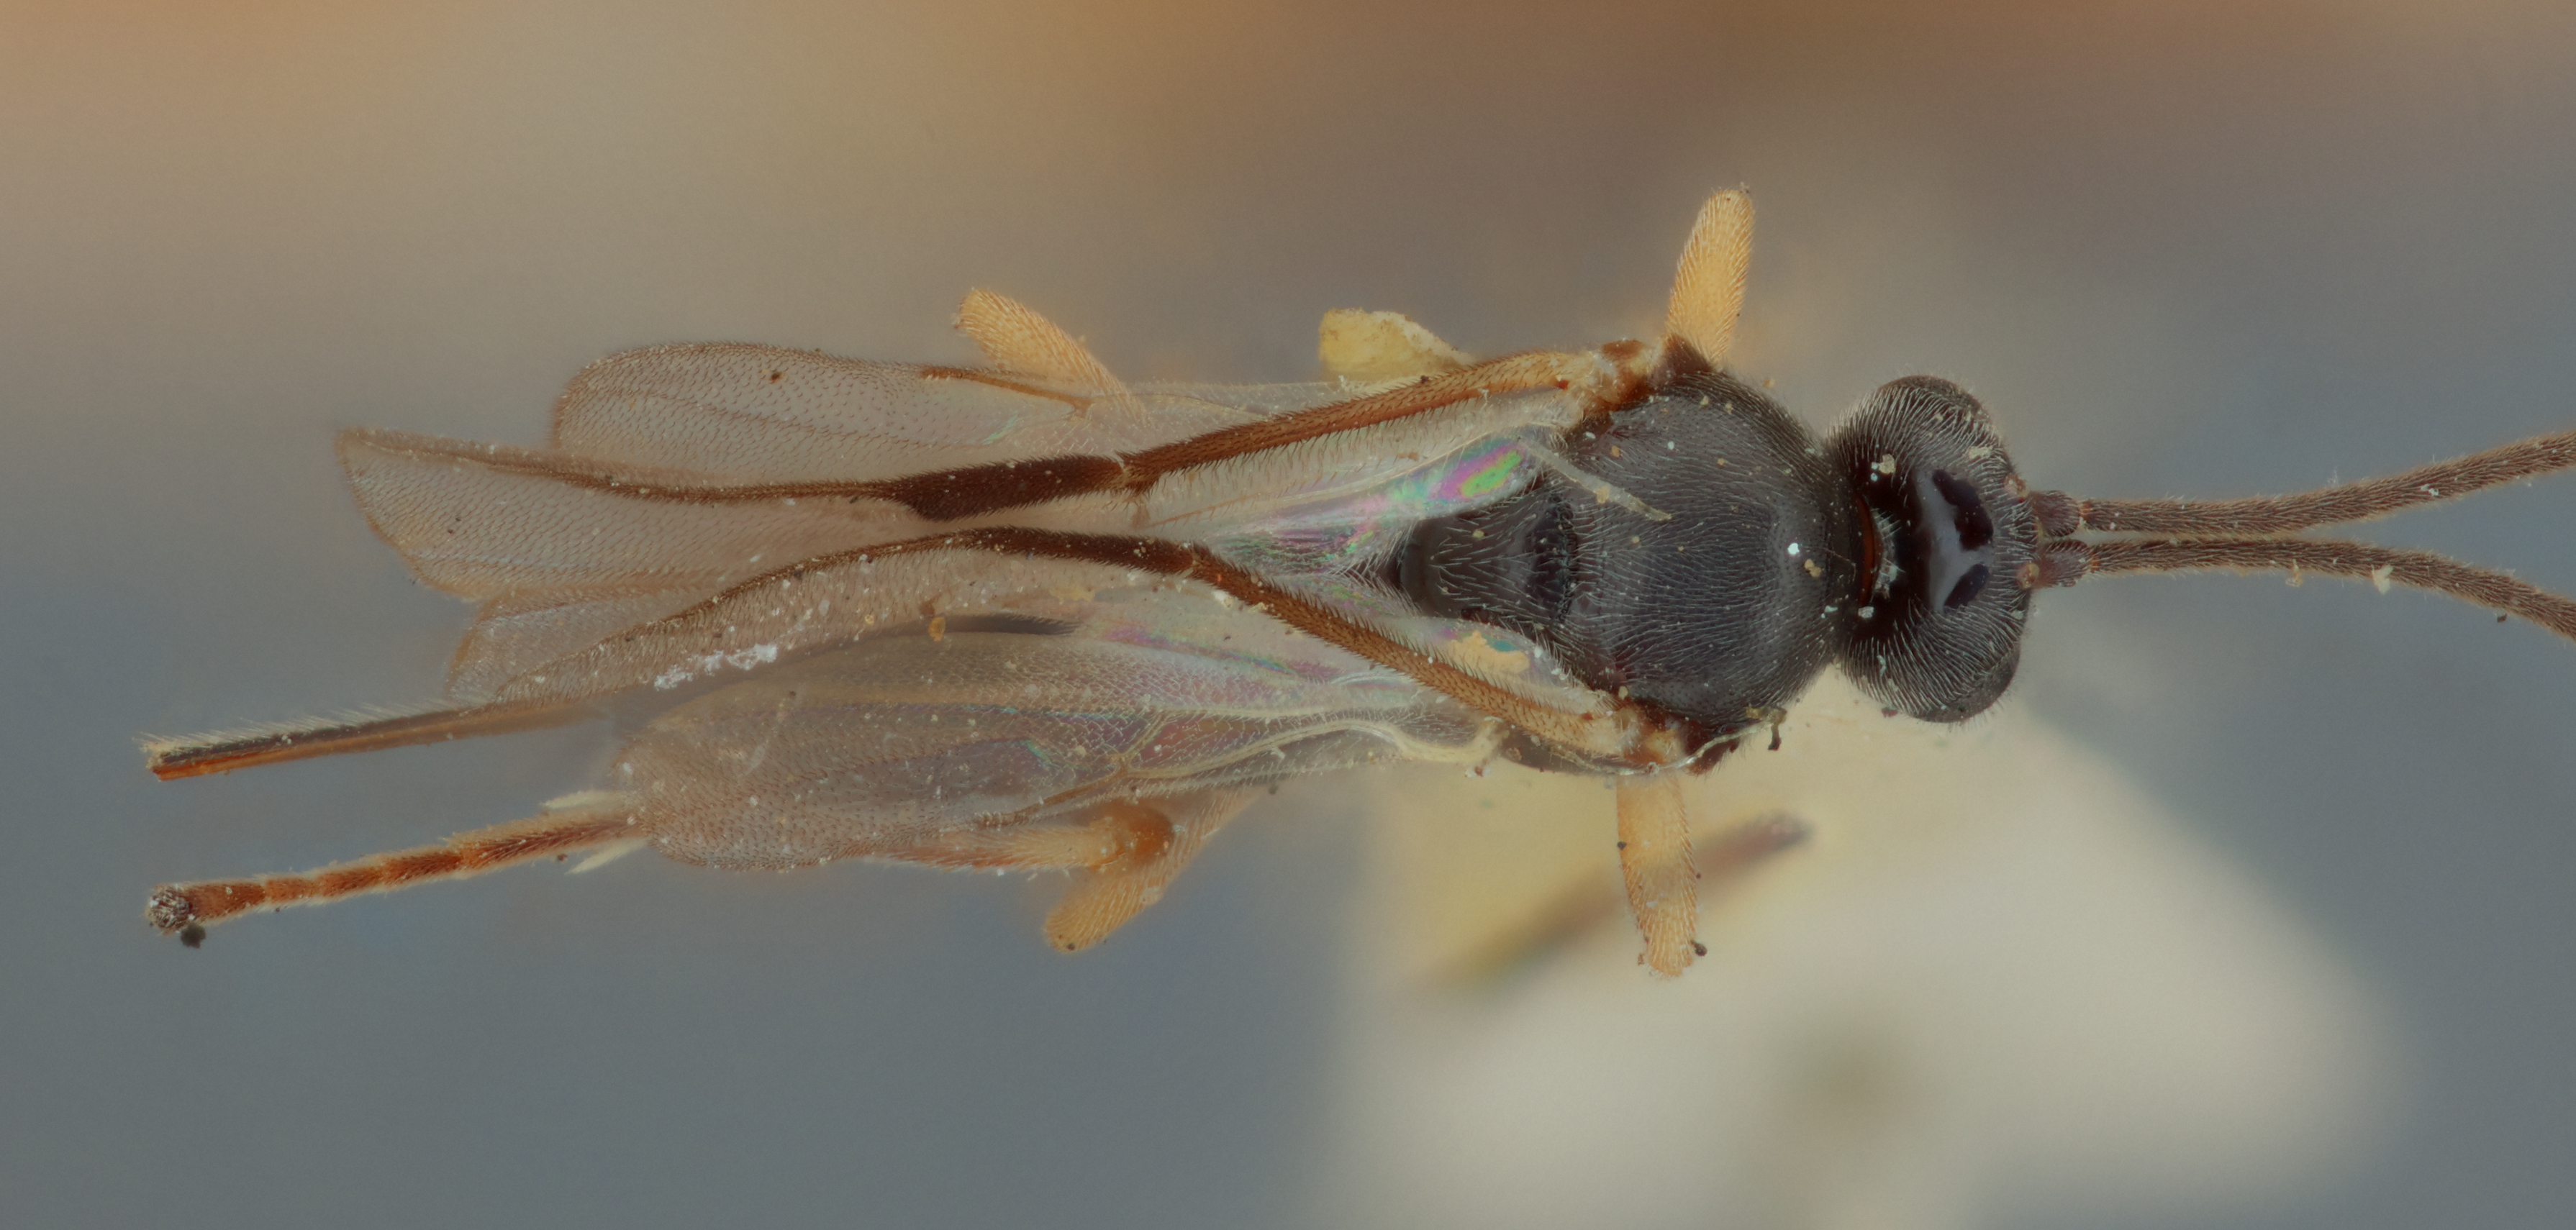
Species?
Apanteles stagmatophorae
